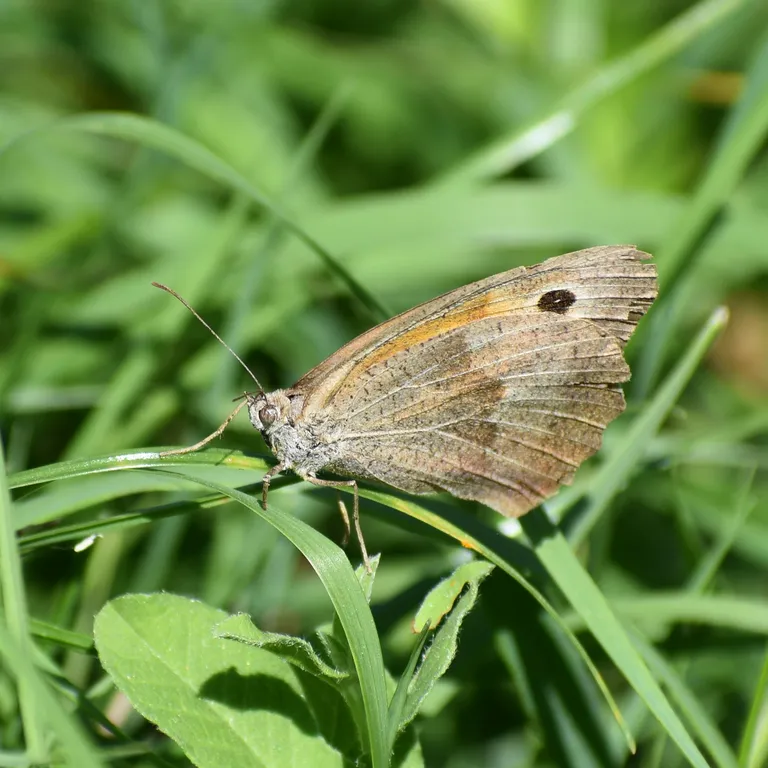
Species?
Maniola jurtina
